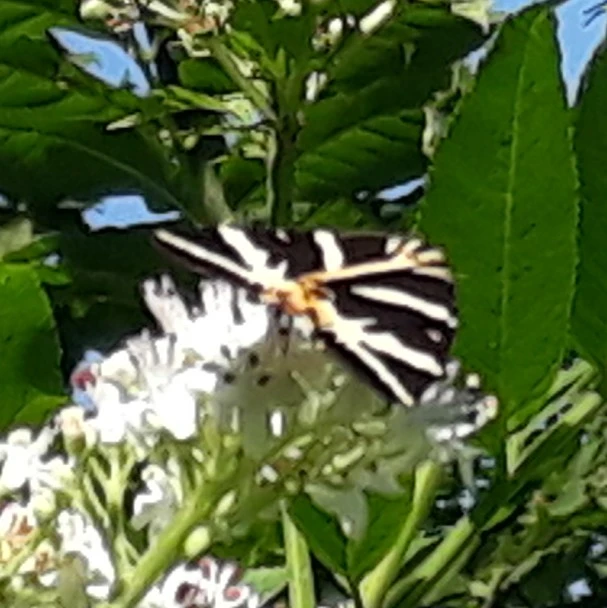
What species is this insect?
Euplagia quadripunctaria
